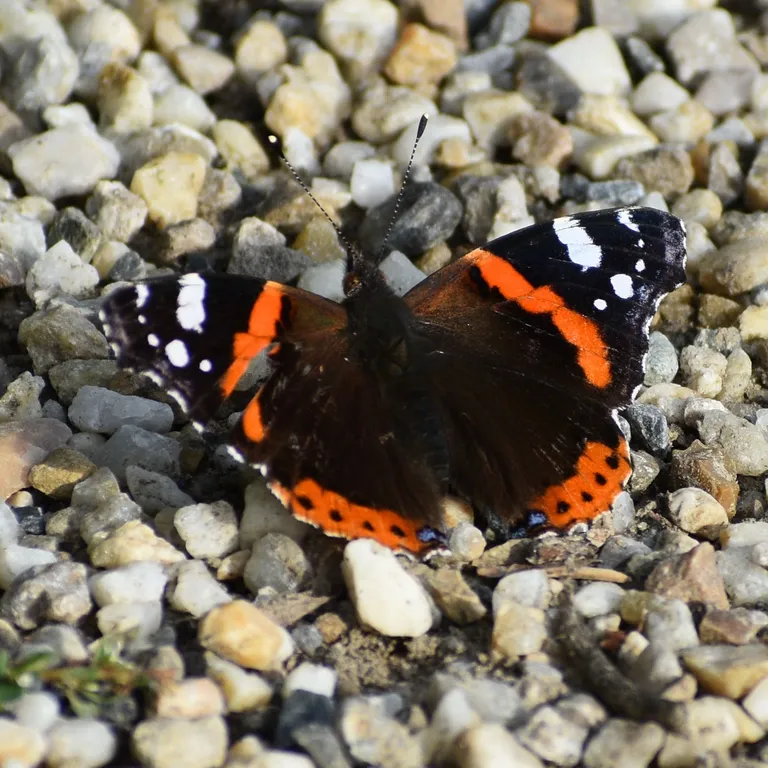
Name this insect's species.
Vanessa atalanta
